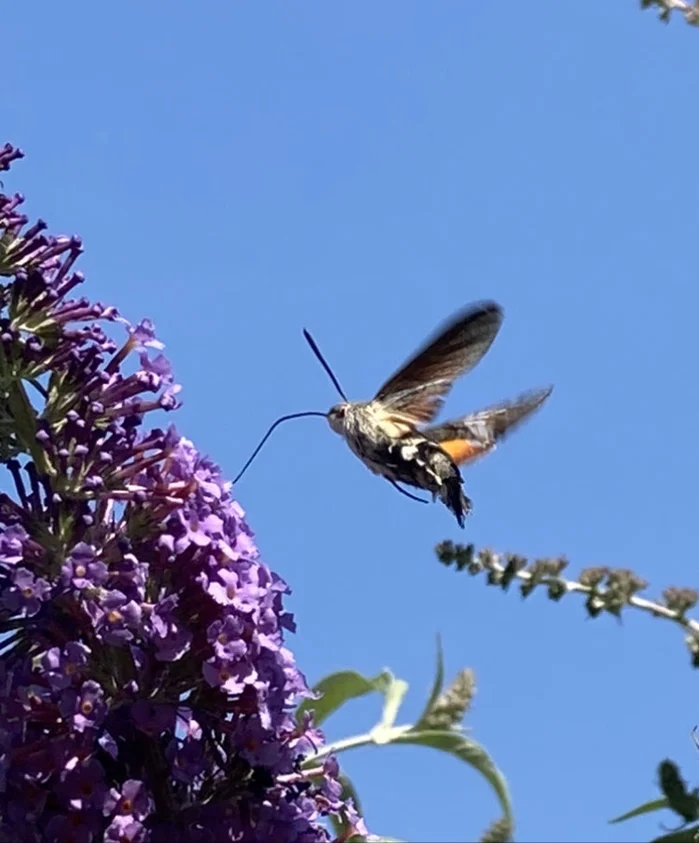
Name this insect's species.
Macroglossum stellatarum
